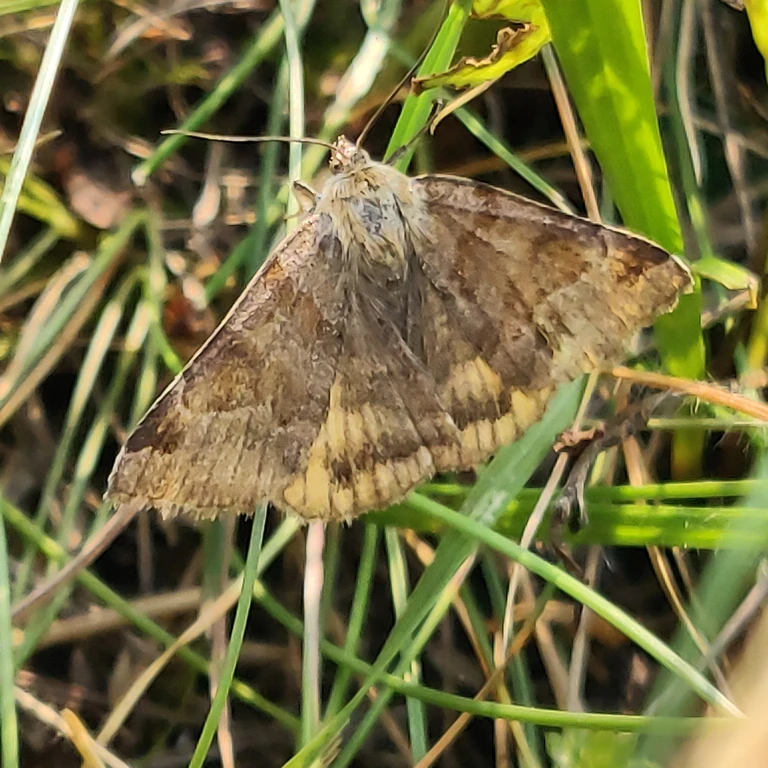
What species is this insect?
Euclidia glyphica
